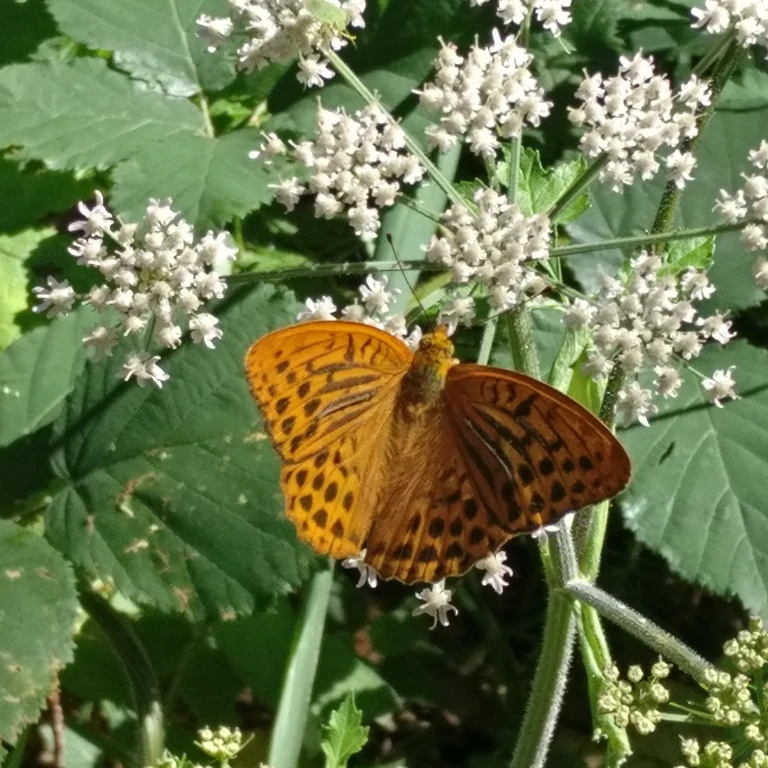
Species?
Argynnis paphia
